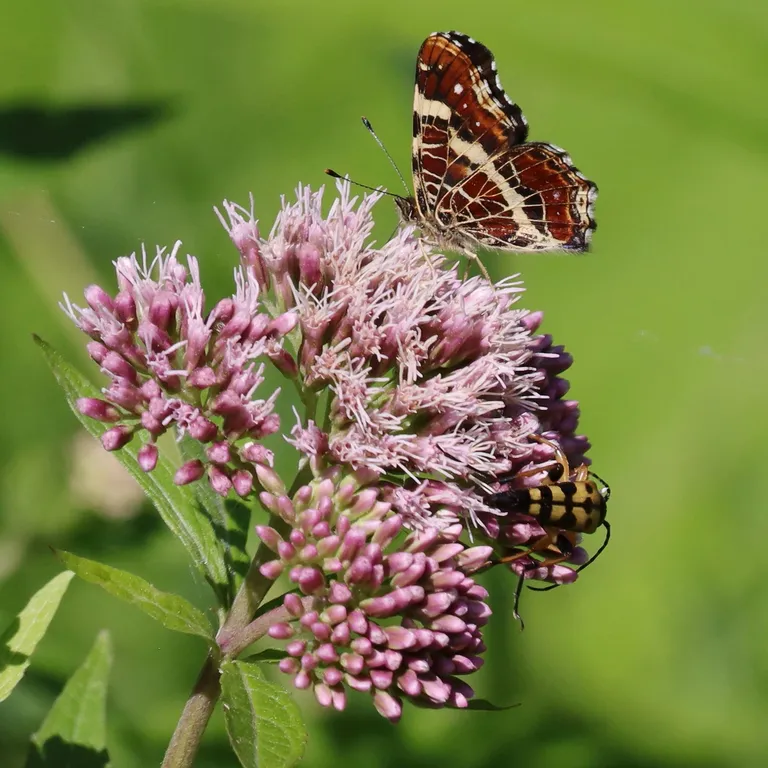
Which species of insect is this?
Araschnia levana
